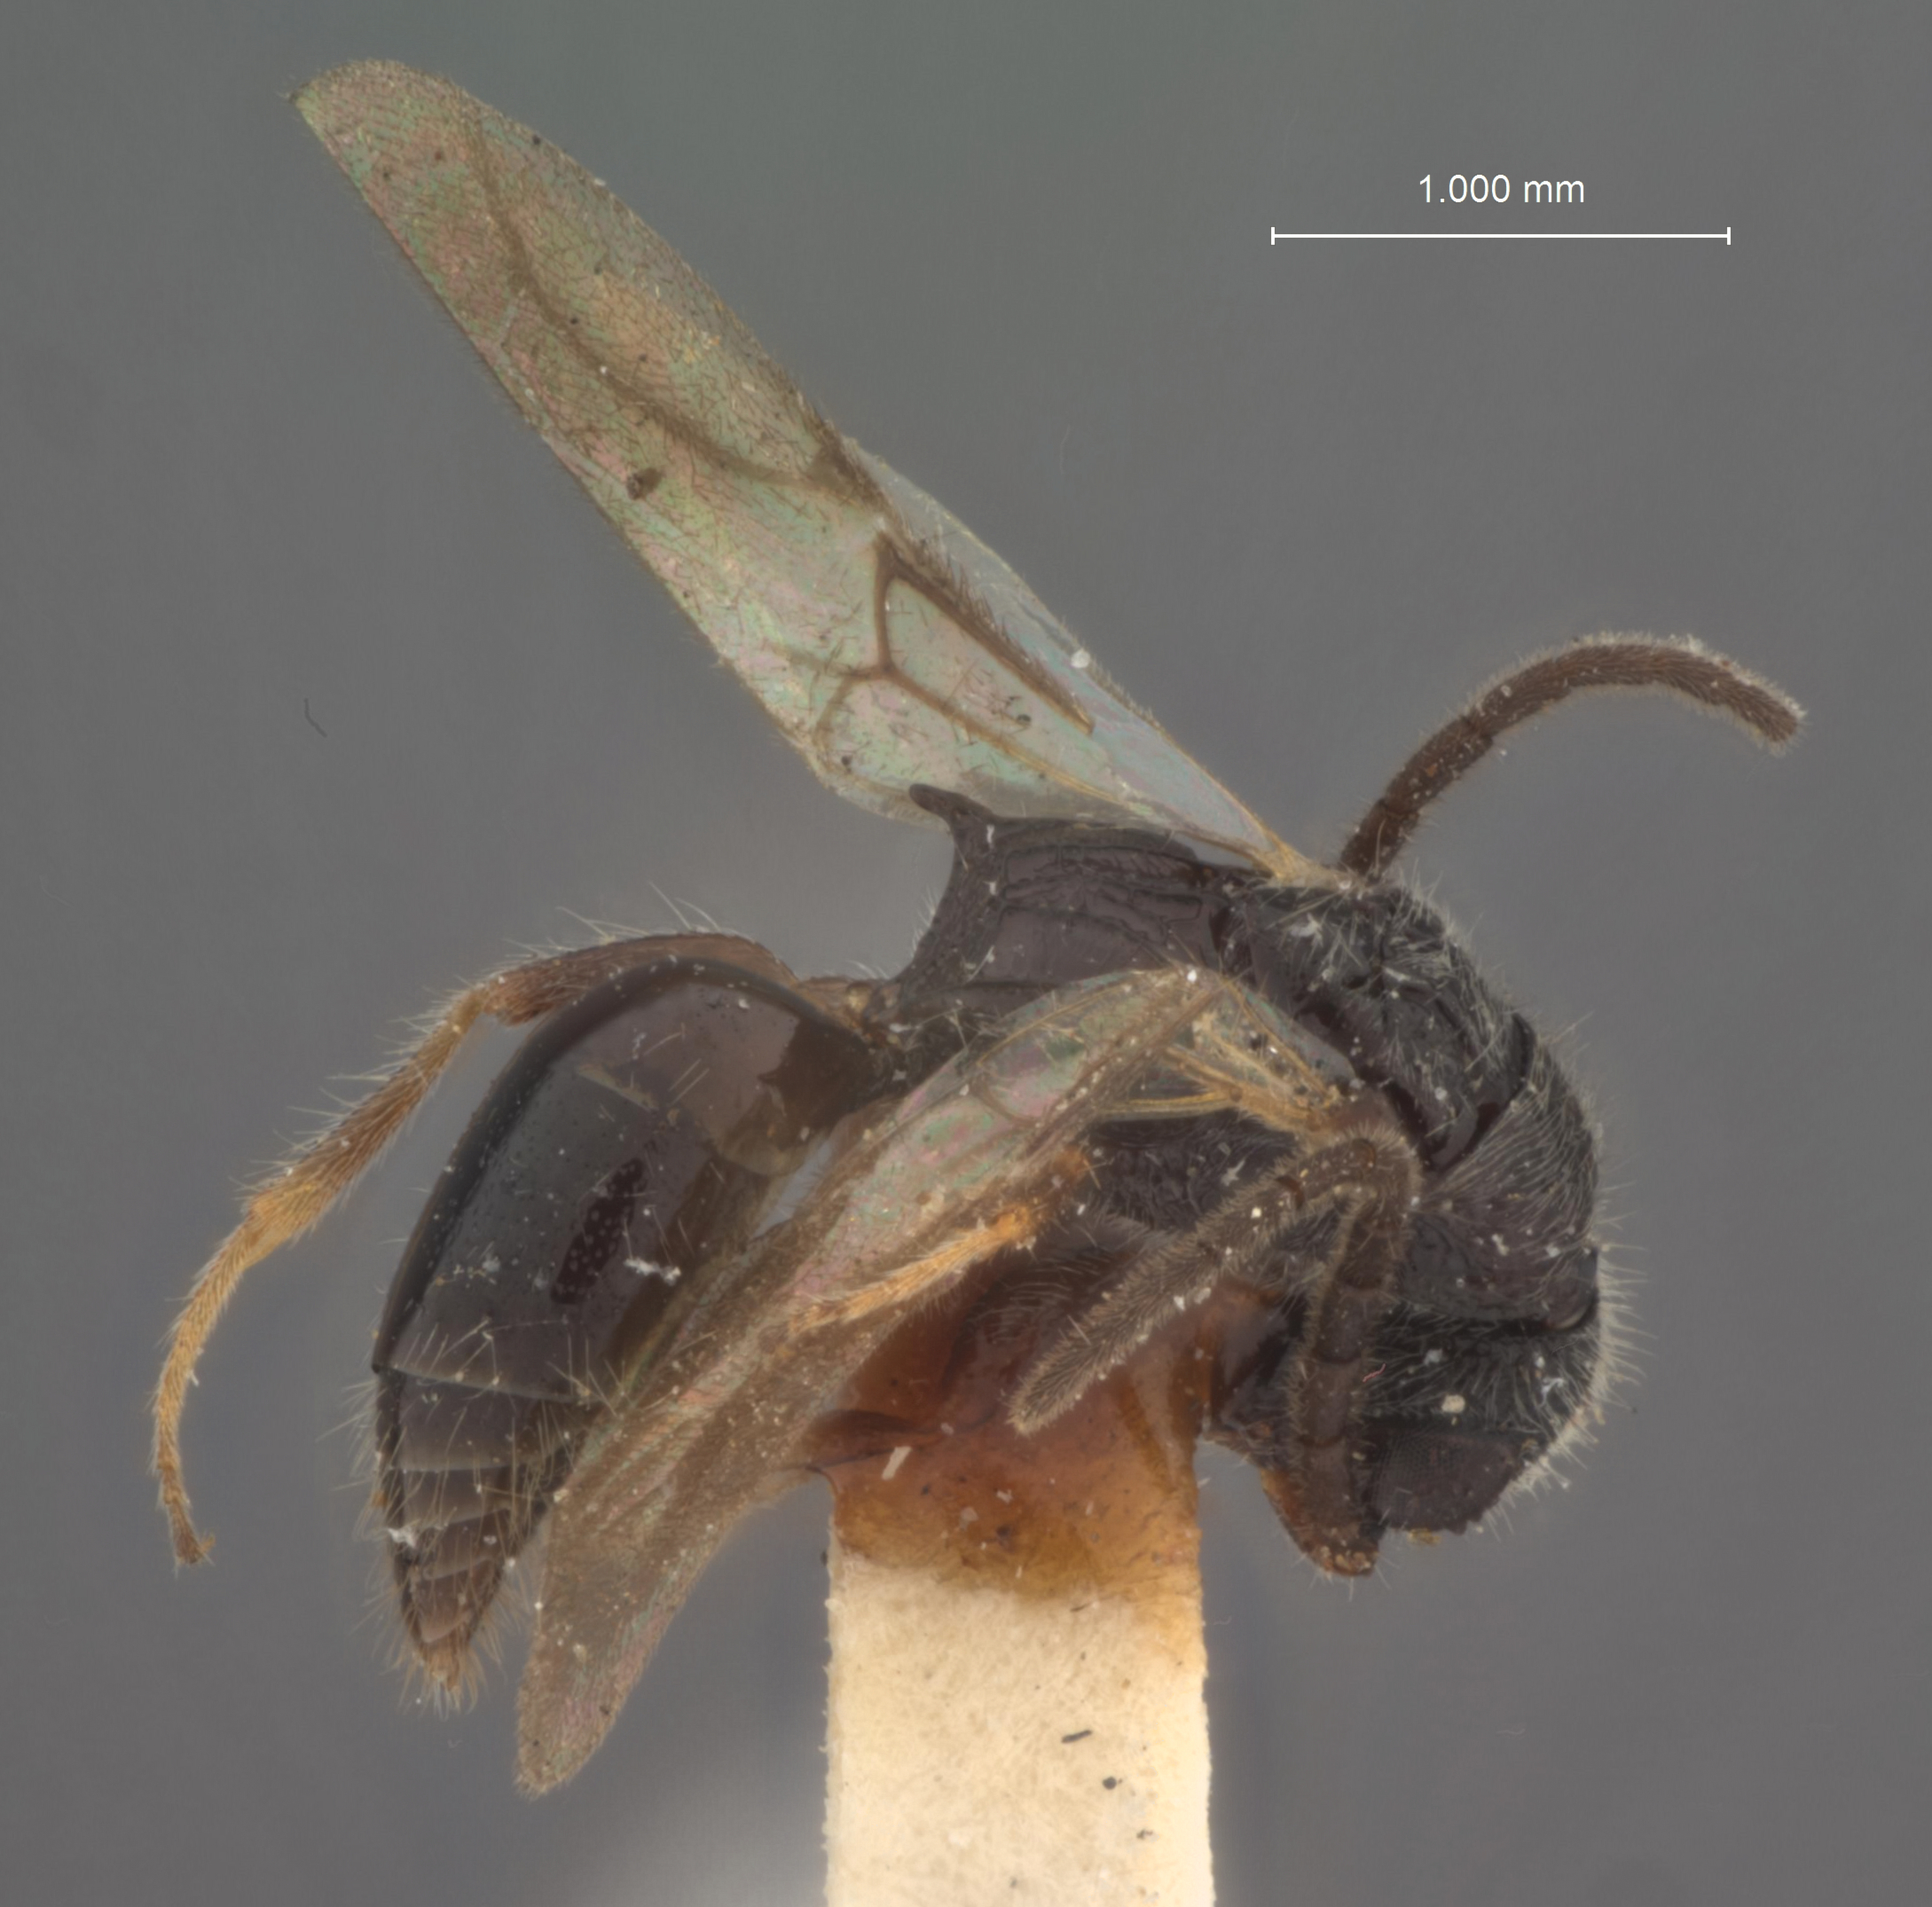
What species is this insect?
Mesitius orientalis
